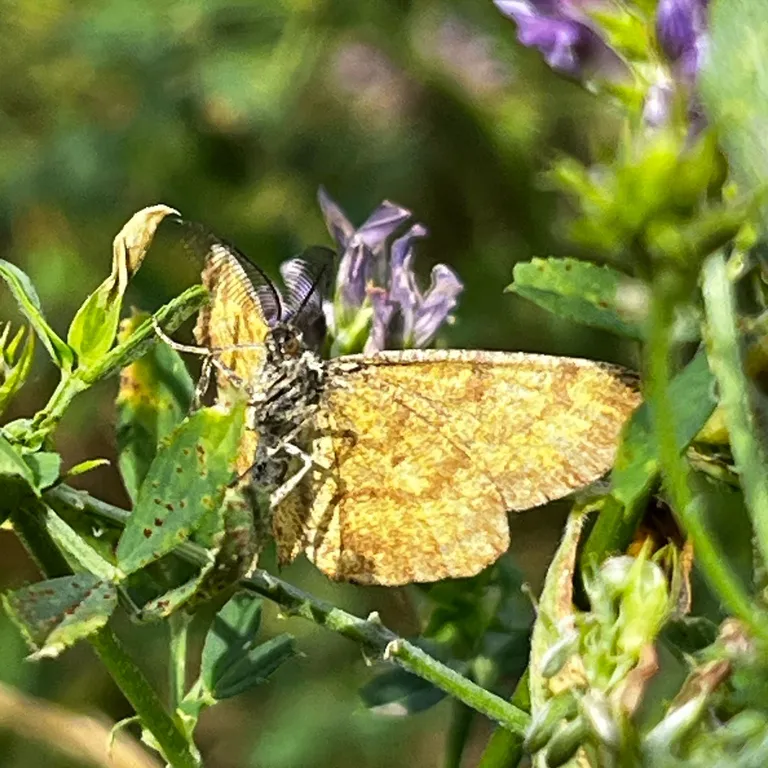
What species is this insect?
Ematurga atomaria
